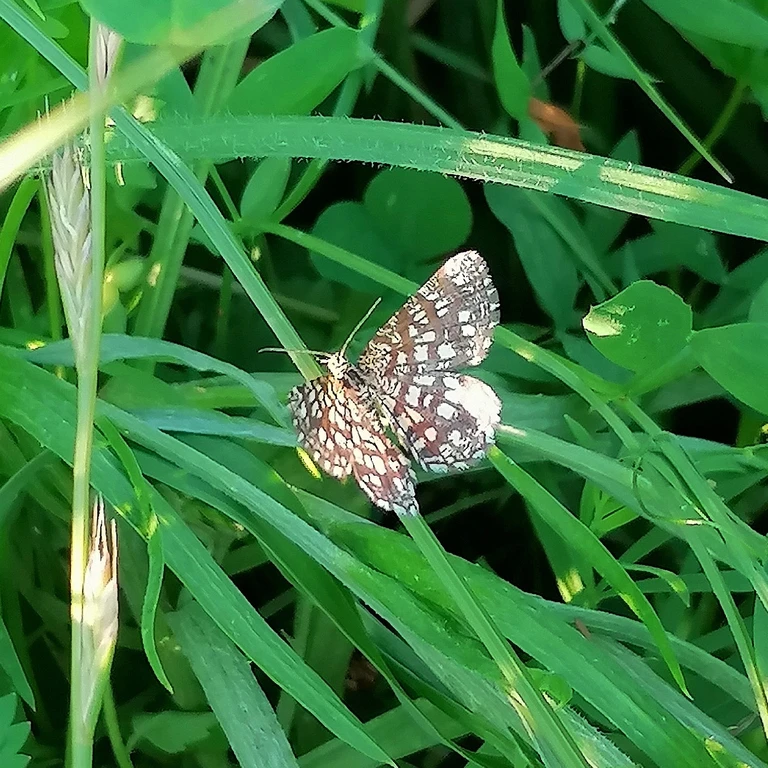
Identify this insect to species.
Chiasmia clathrata
